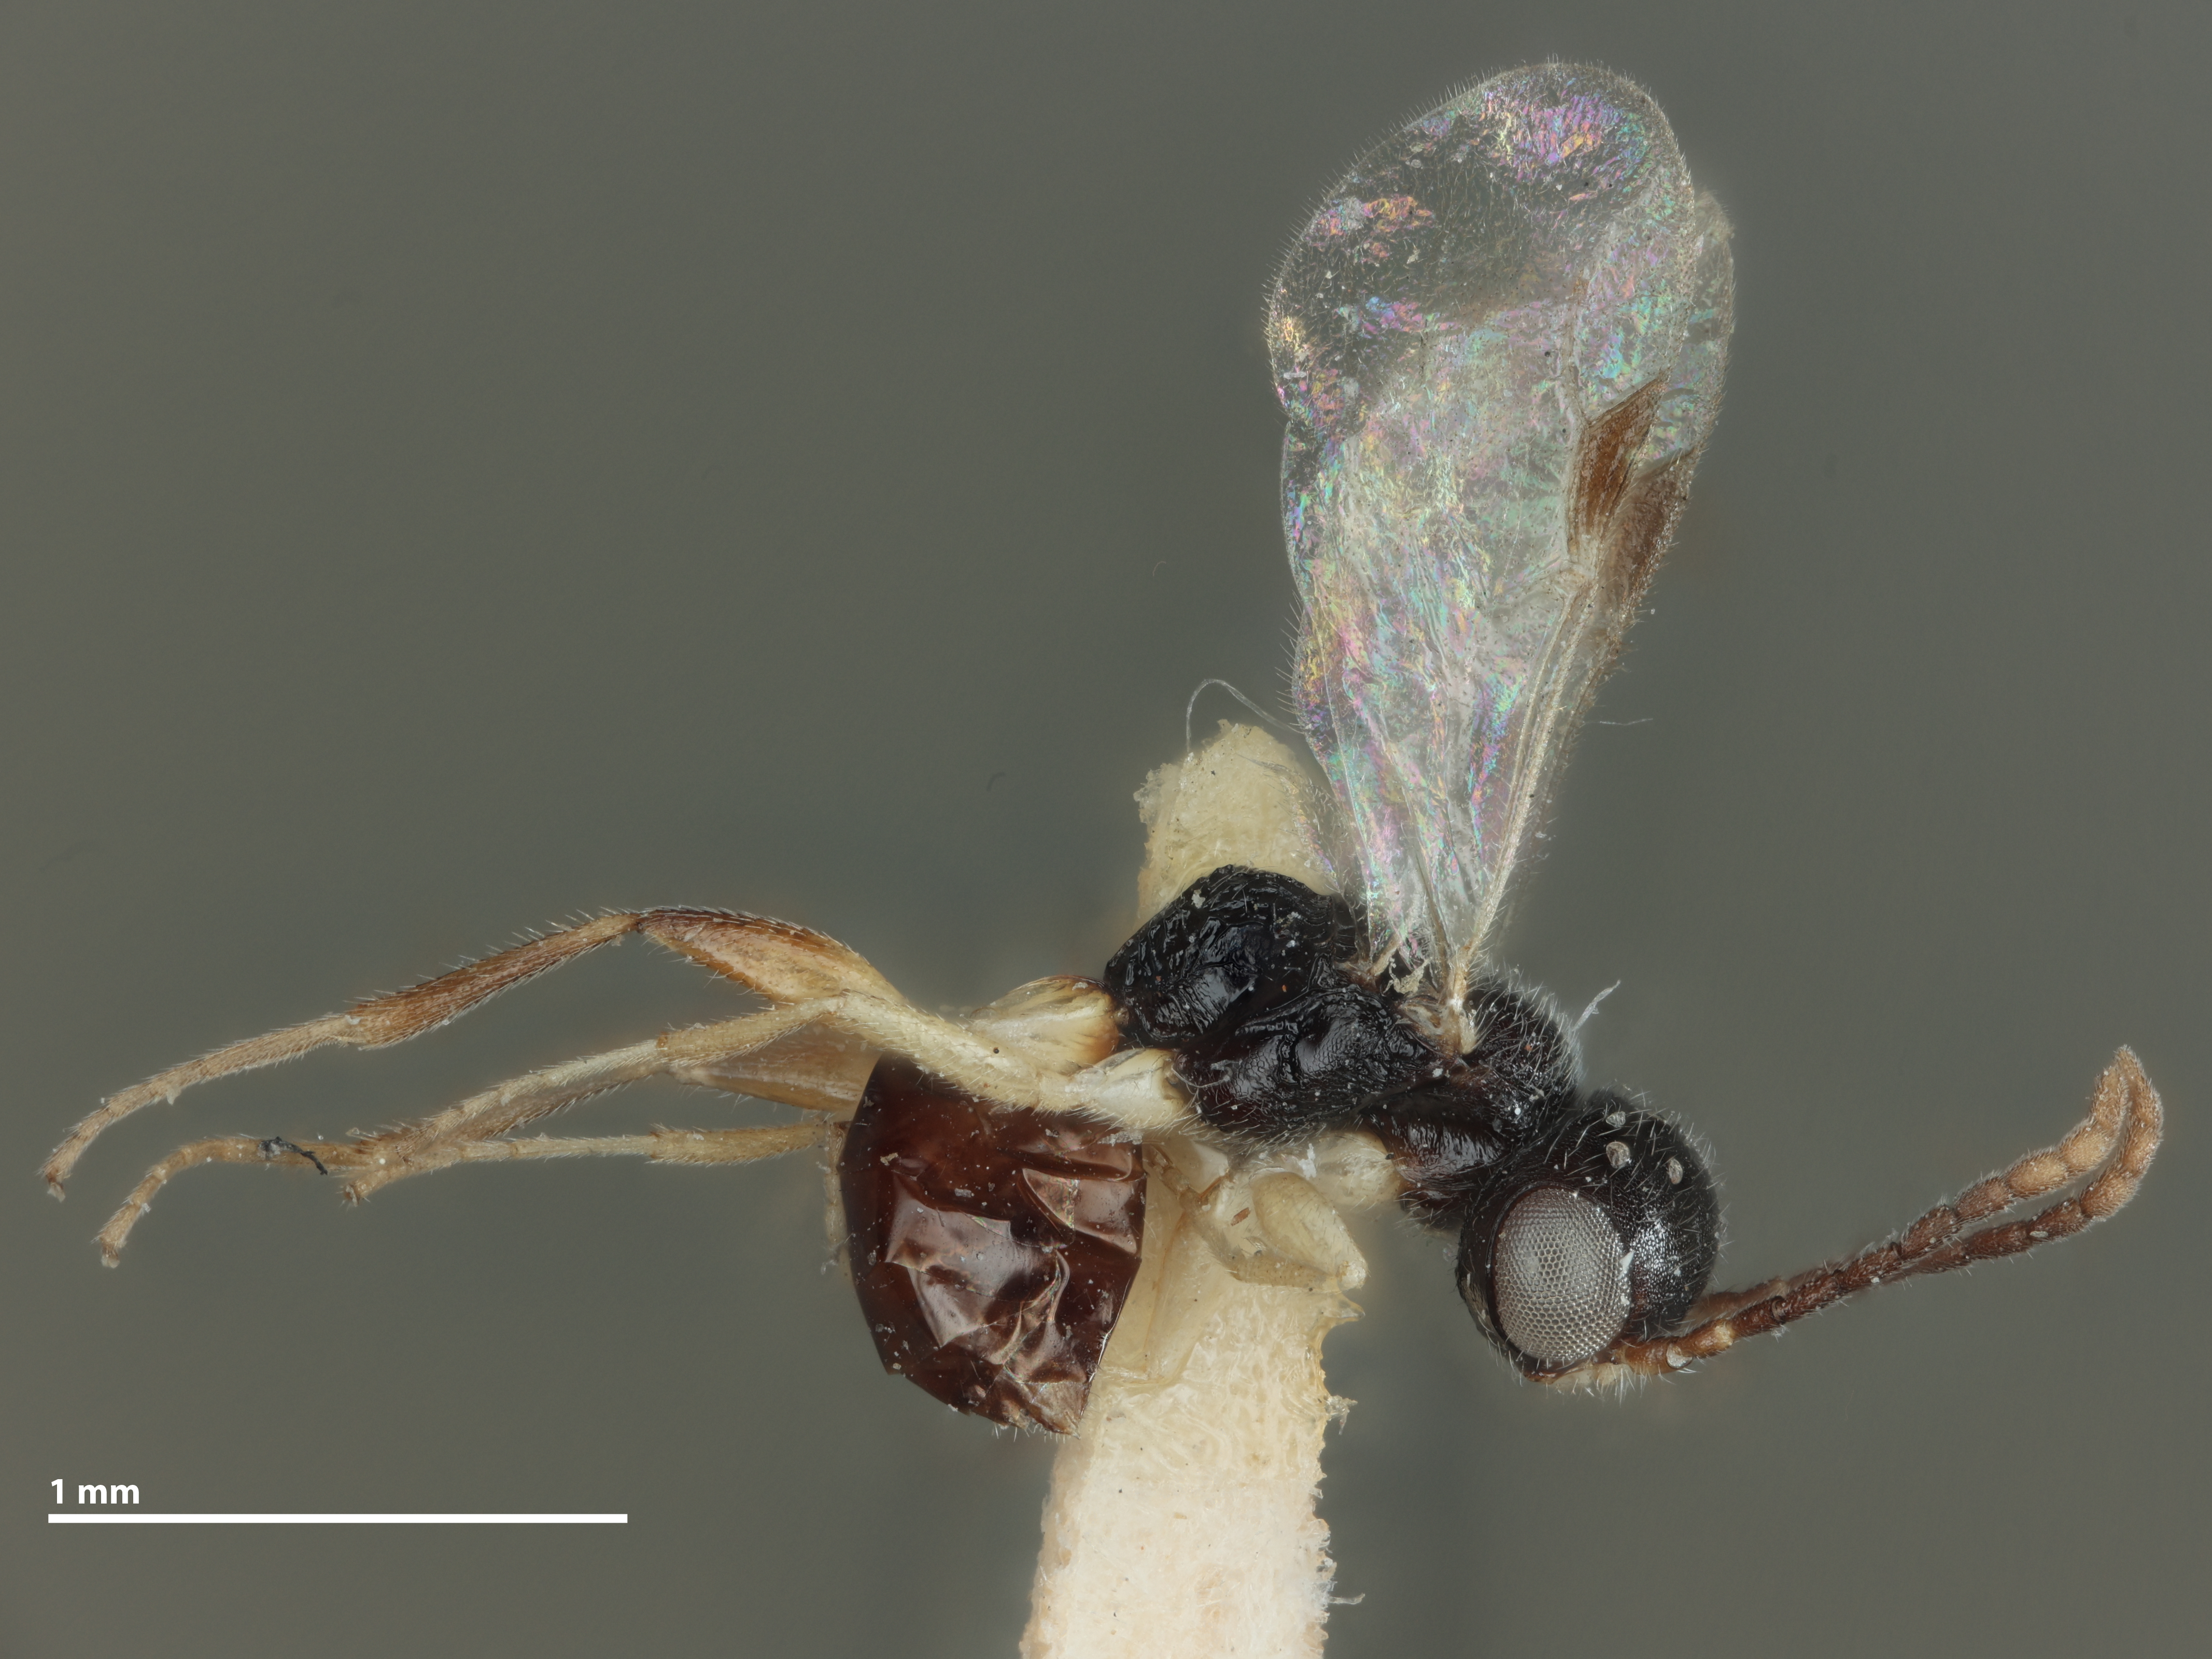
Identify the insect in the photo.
Aphelopus typhlocybae
